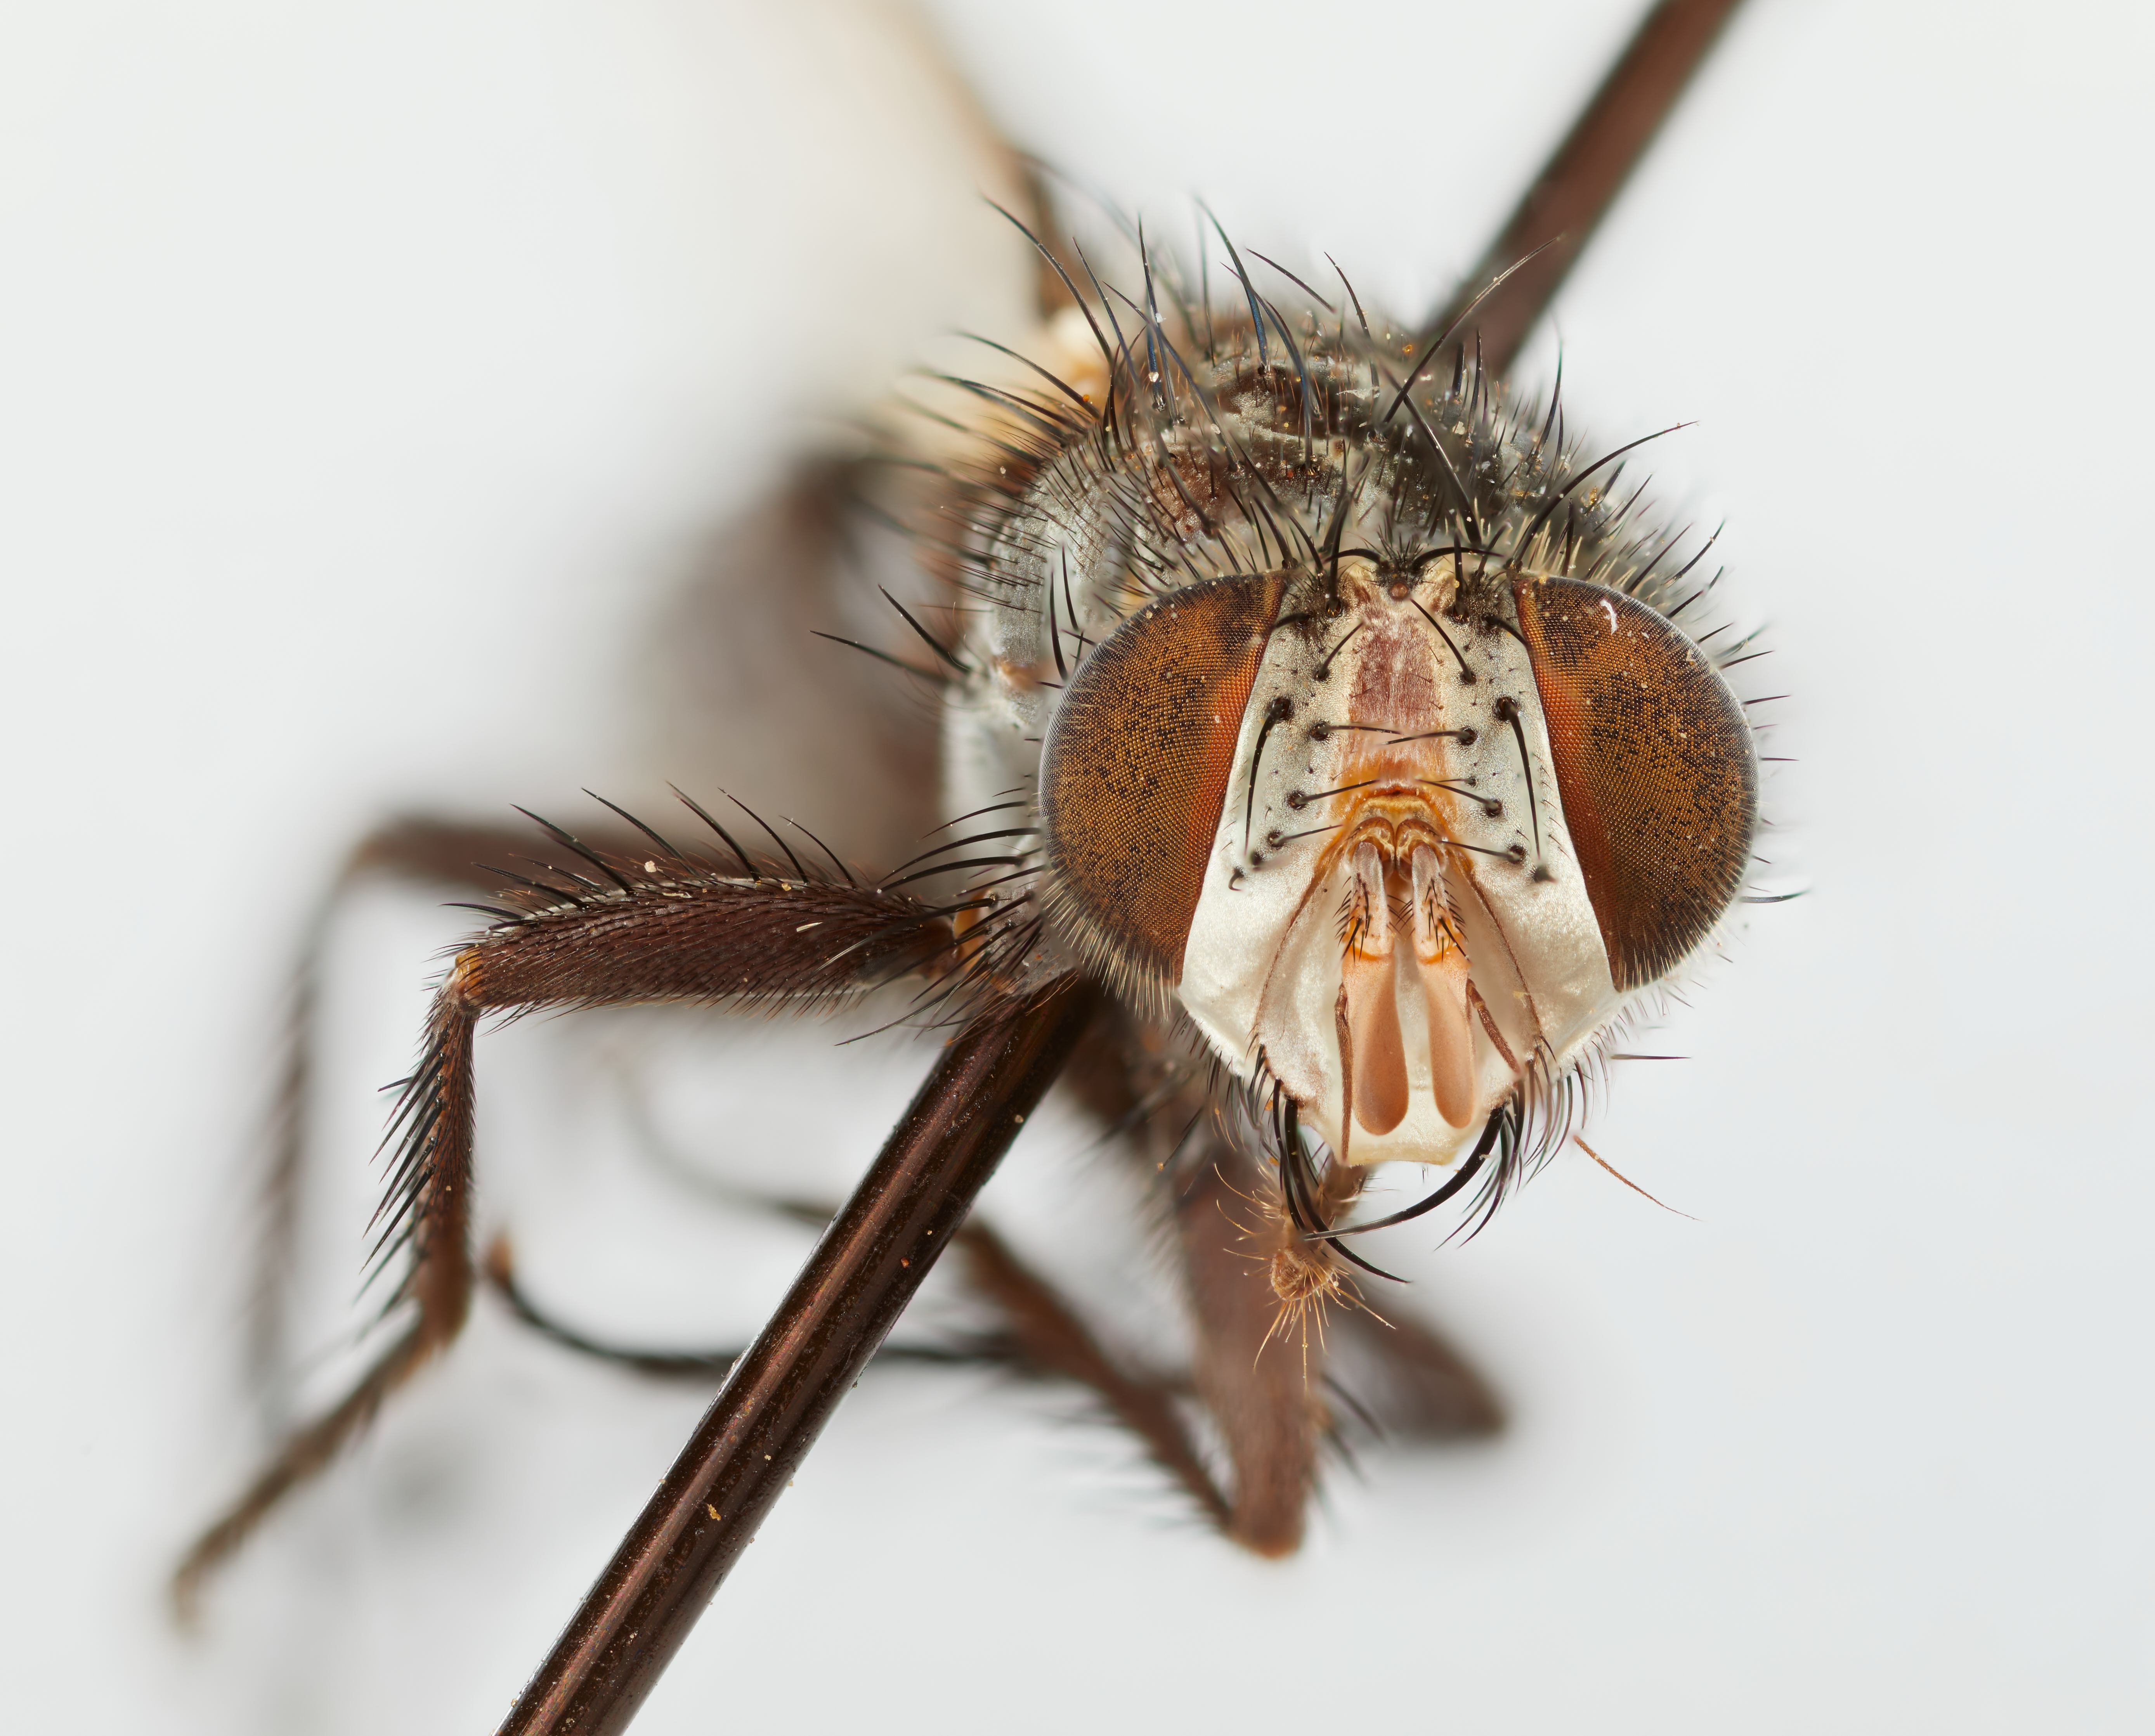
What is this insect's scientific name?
Gymnochaetopsis analis
